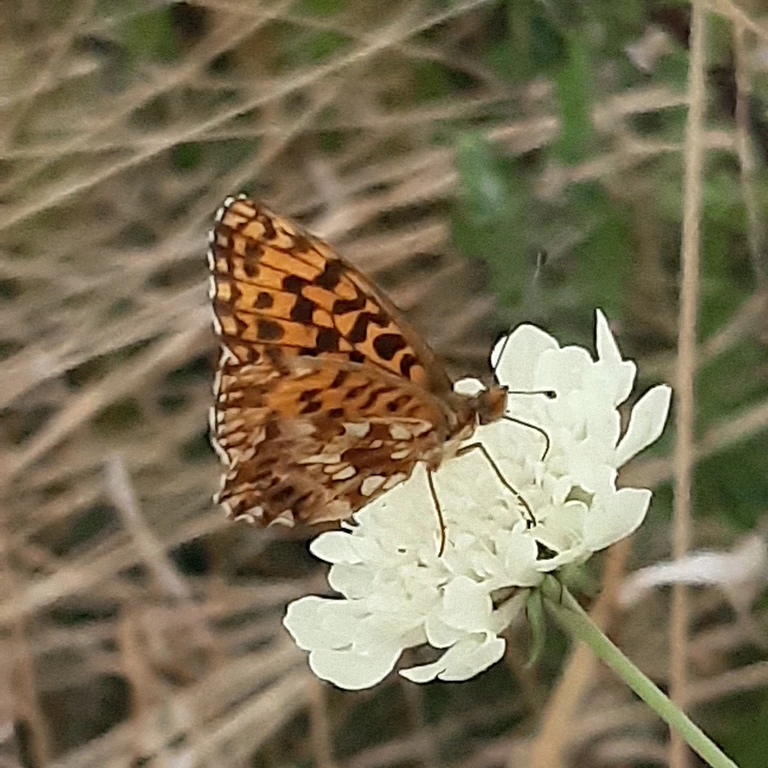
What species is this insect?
Boloria dia
